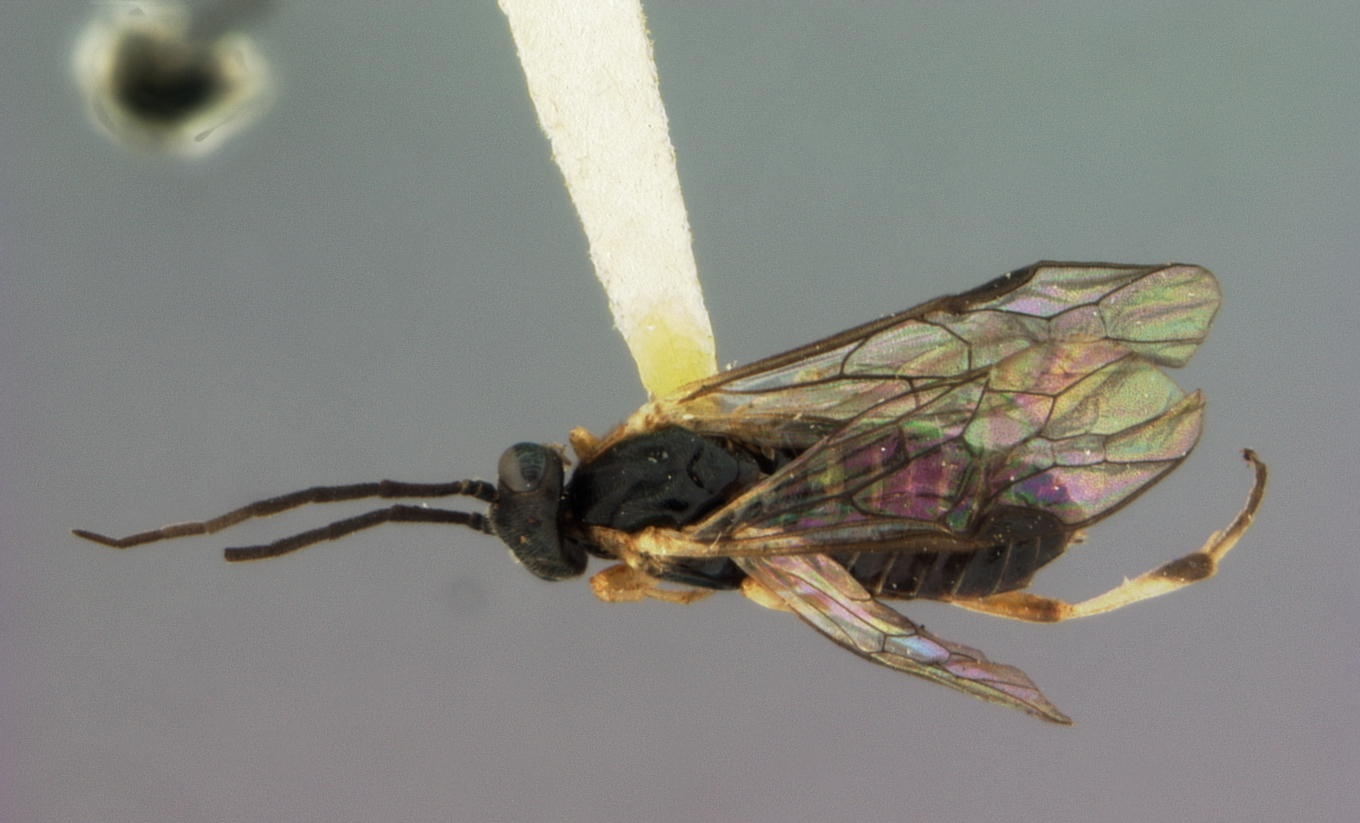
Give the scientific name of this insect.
Pristiphora pallicoxa
